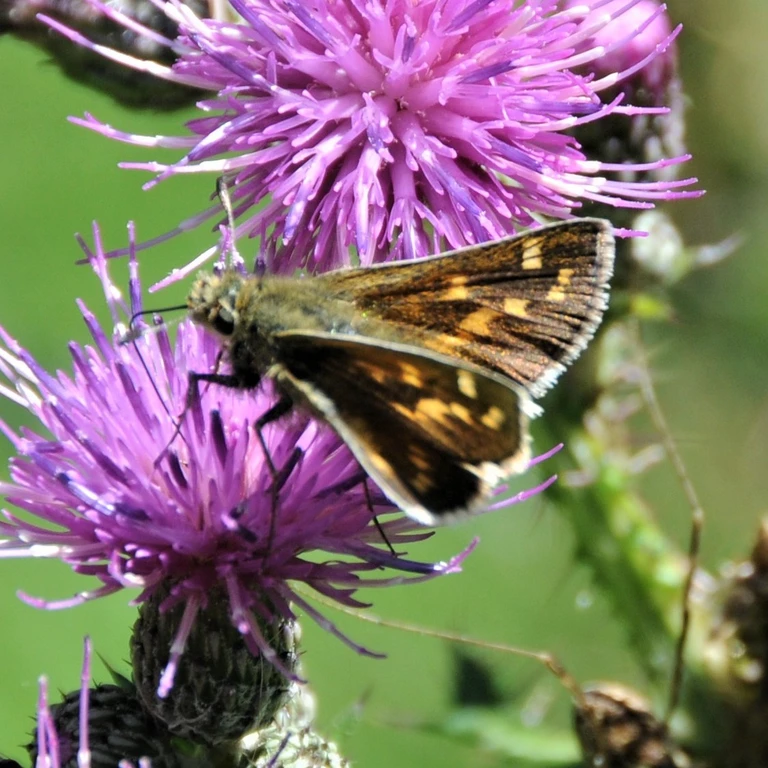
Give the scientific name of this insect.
Hesperia comma
